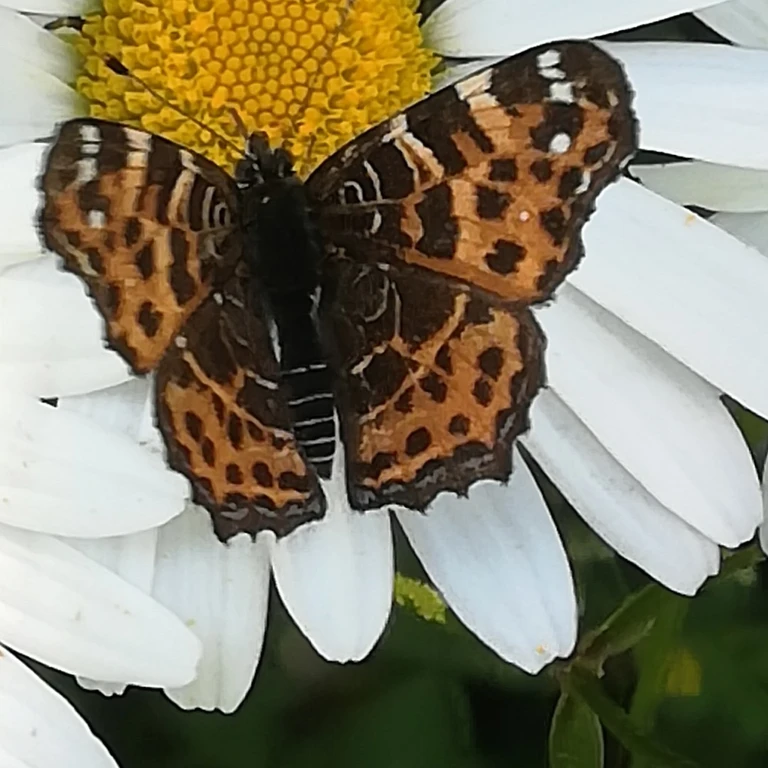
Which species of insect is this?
Araschnia levana
